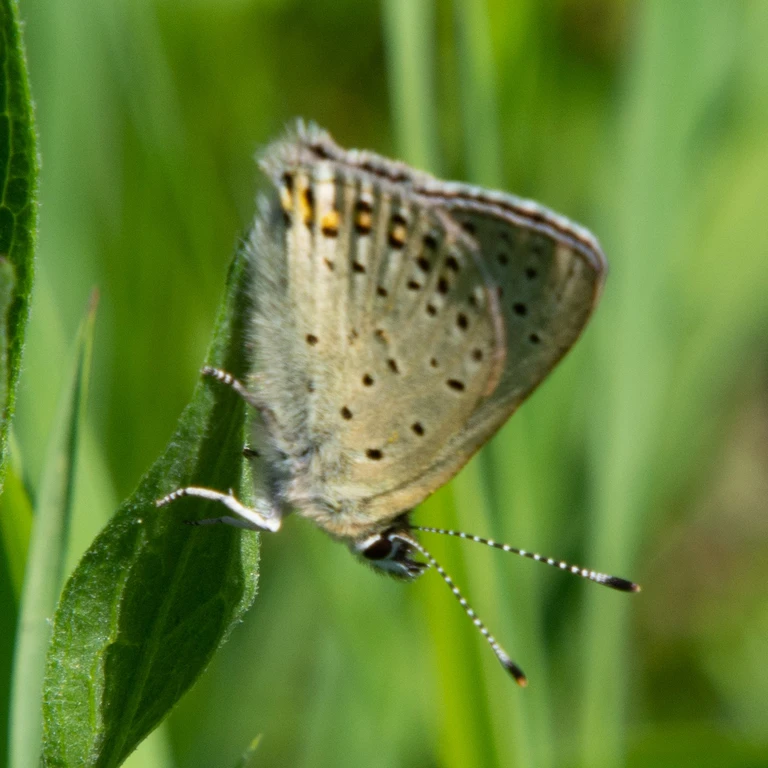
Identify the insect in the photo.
Lycaena hippothoe (also Palaeochrysophanus hippothoe)
